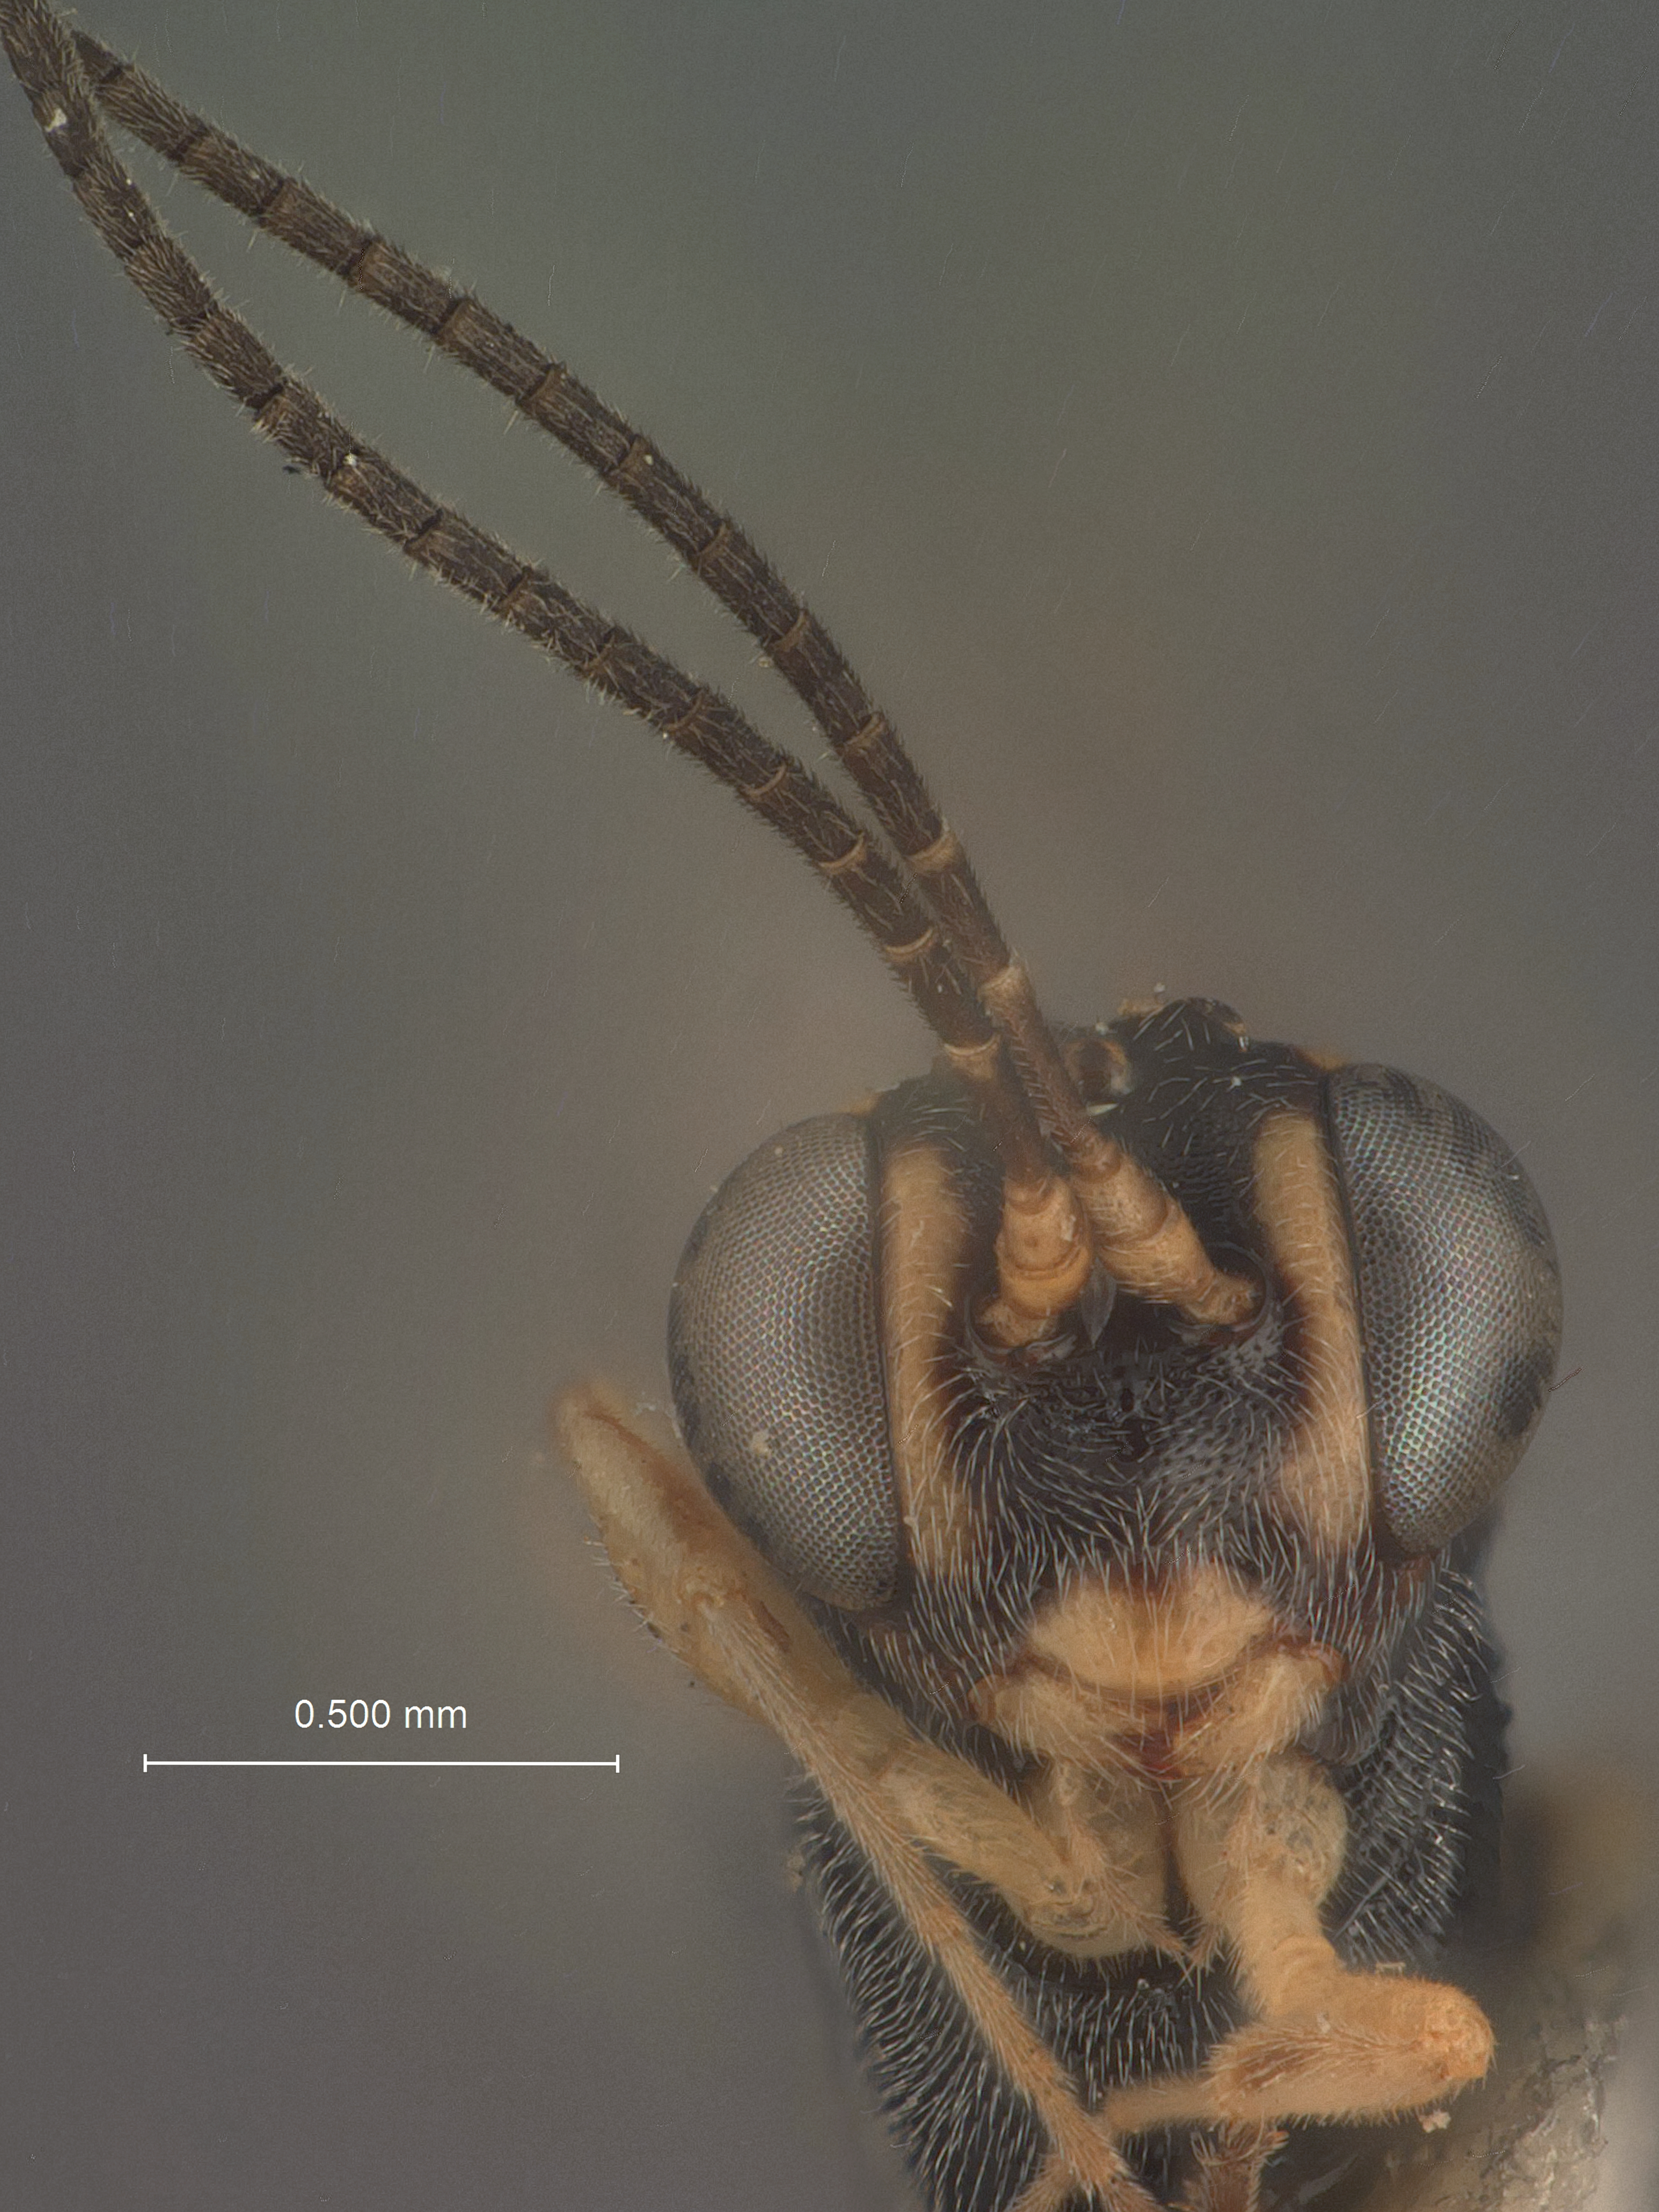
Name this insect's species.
Glypta evetriae
